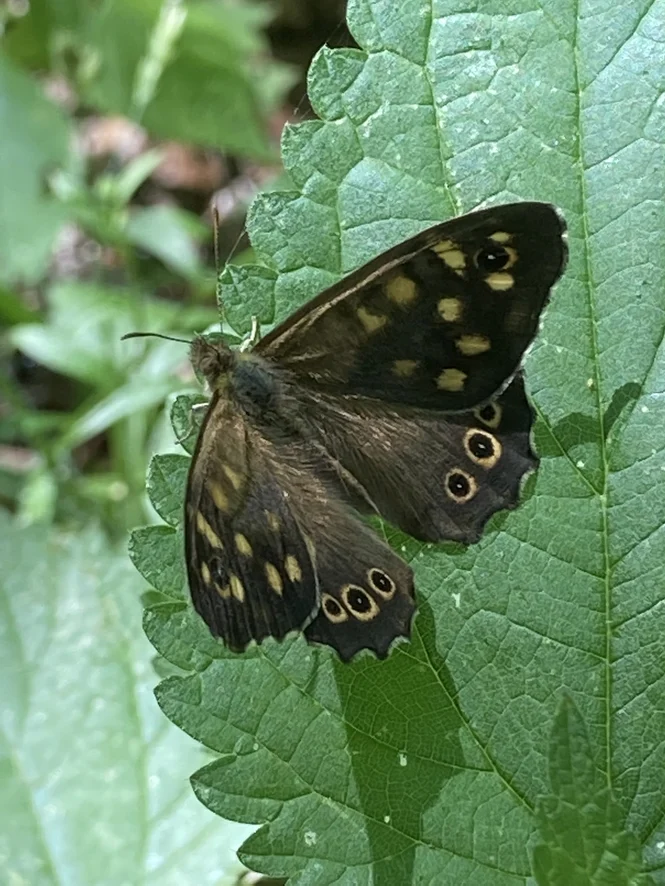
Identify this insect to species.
Pararge aegeria
